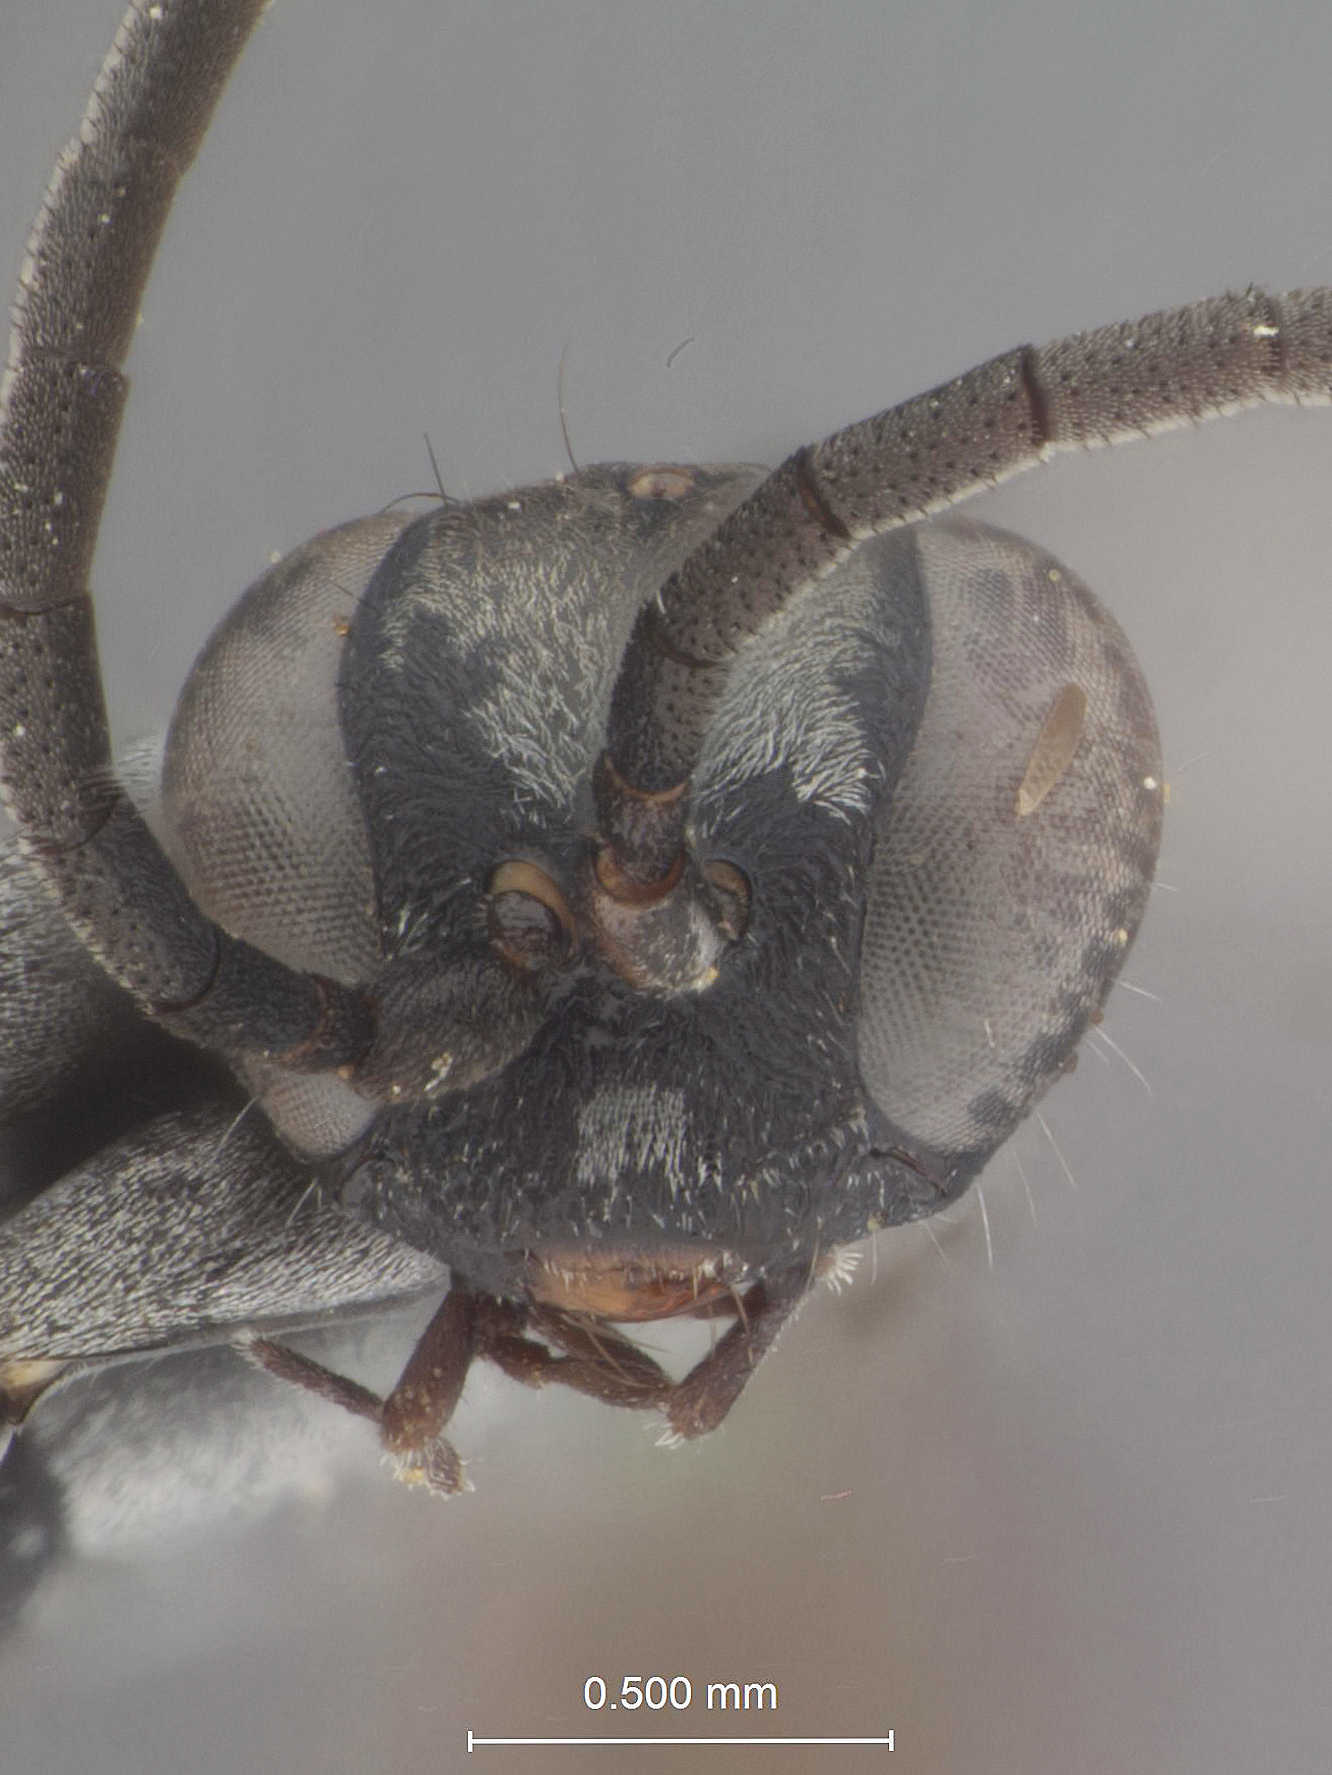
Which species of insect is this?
Pompilus paruius
